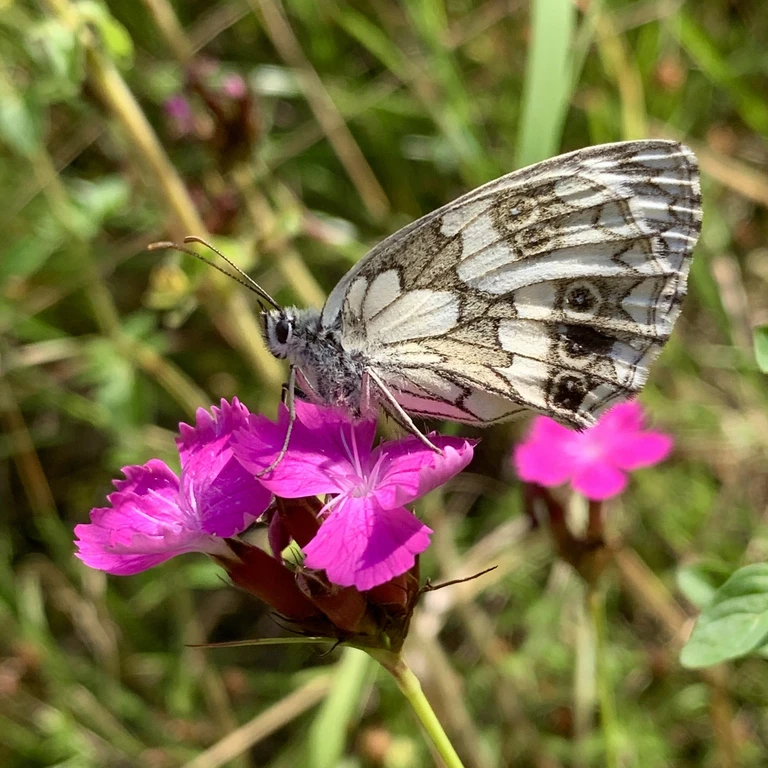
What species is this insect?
Melanargia galathea
